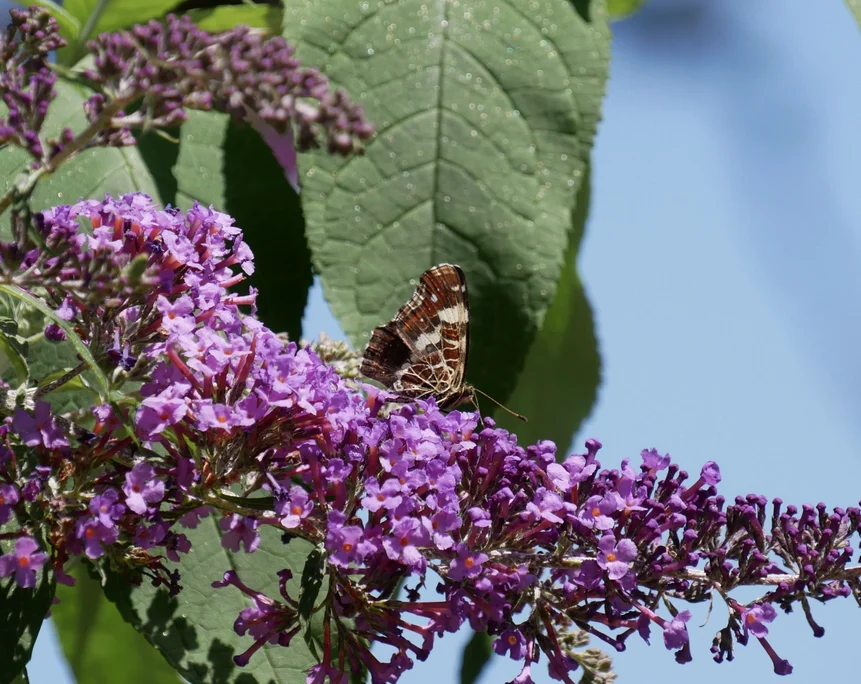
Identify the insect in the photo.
Araschnia levana
